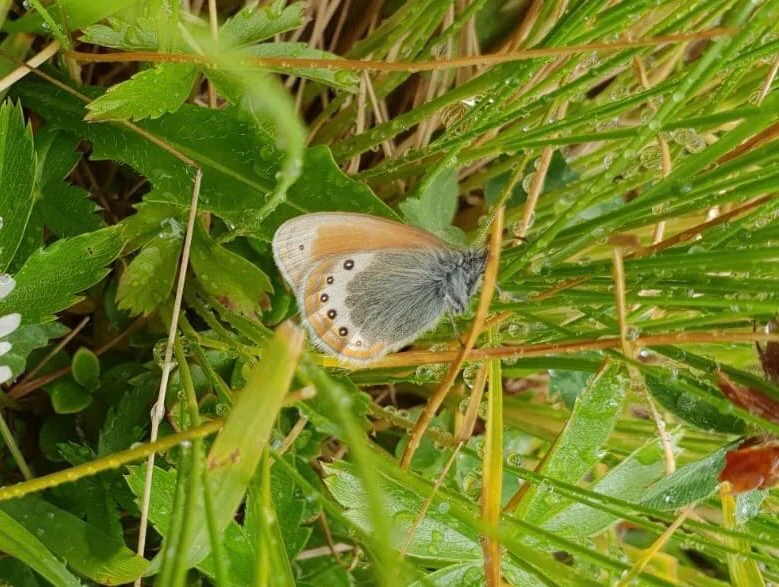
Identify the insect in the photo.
Coenonympha gardetta
